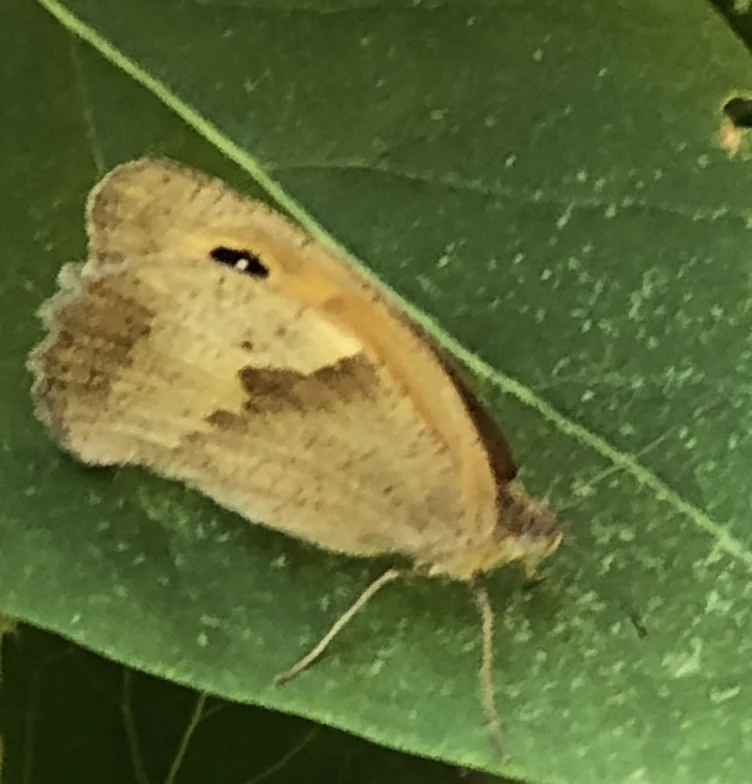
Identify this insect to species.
Maniola jurtina
